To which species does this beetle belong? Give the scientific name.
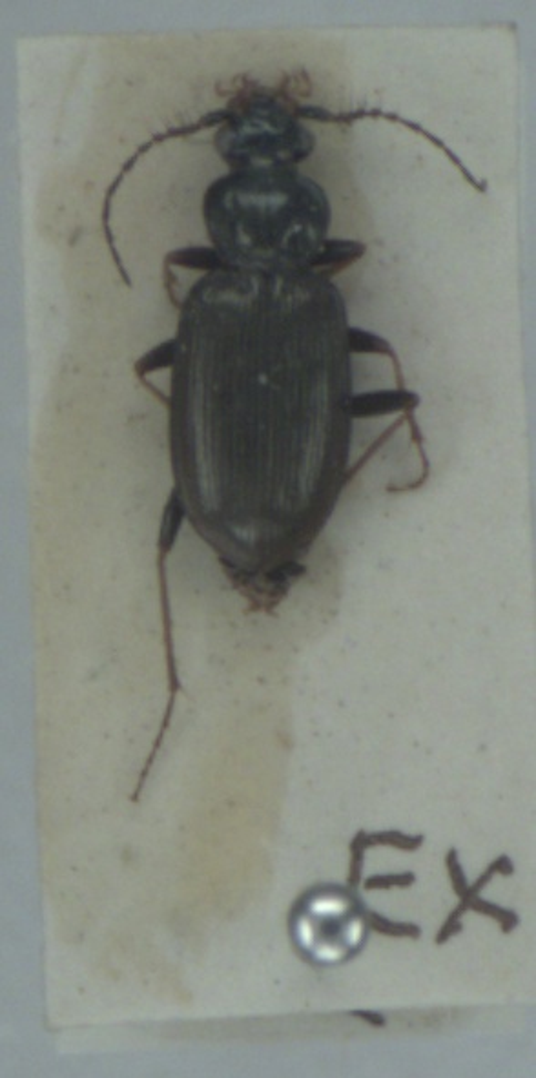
Loricera pilicornis
